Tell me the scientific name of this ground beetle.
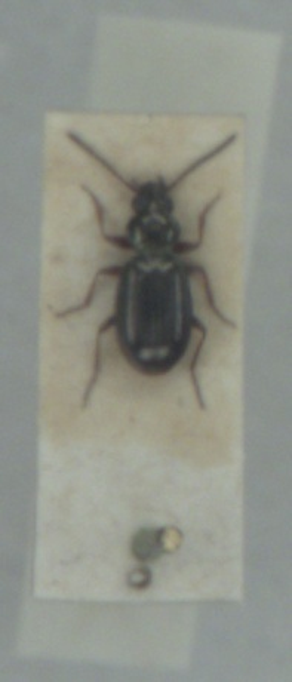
Bembidion lampros
